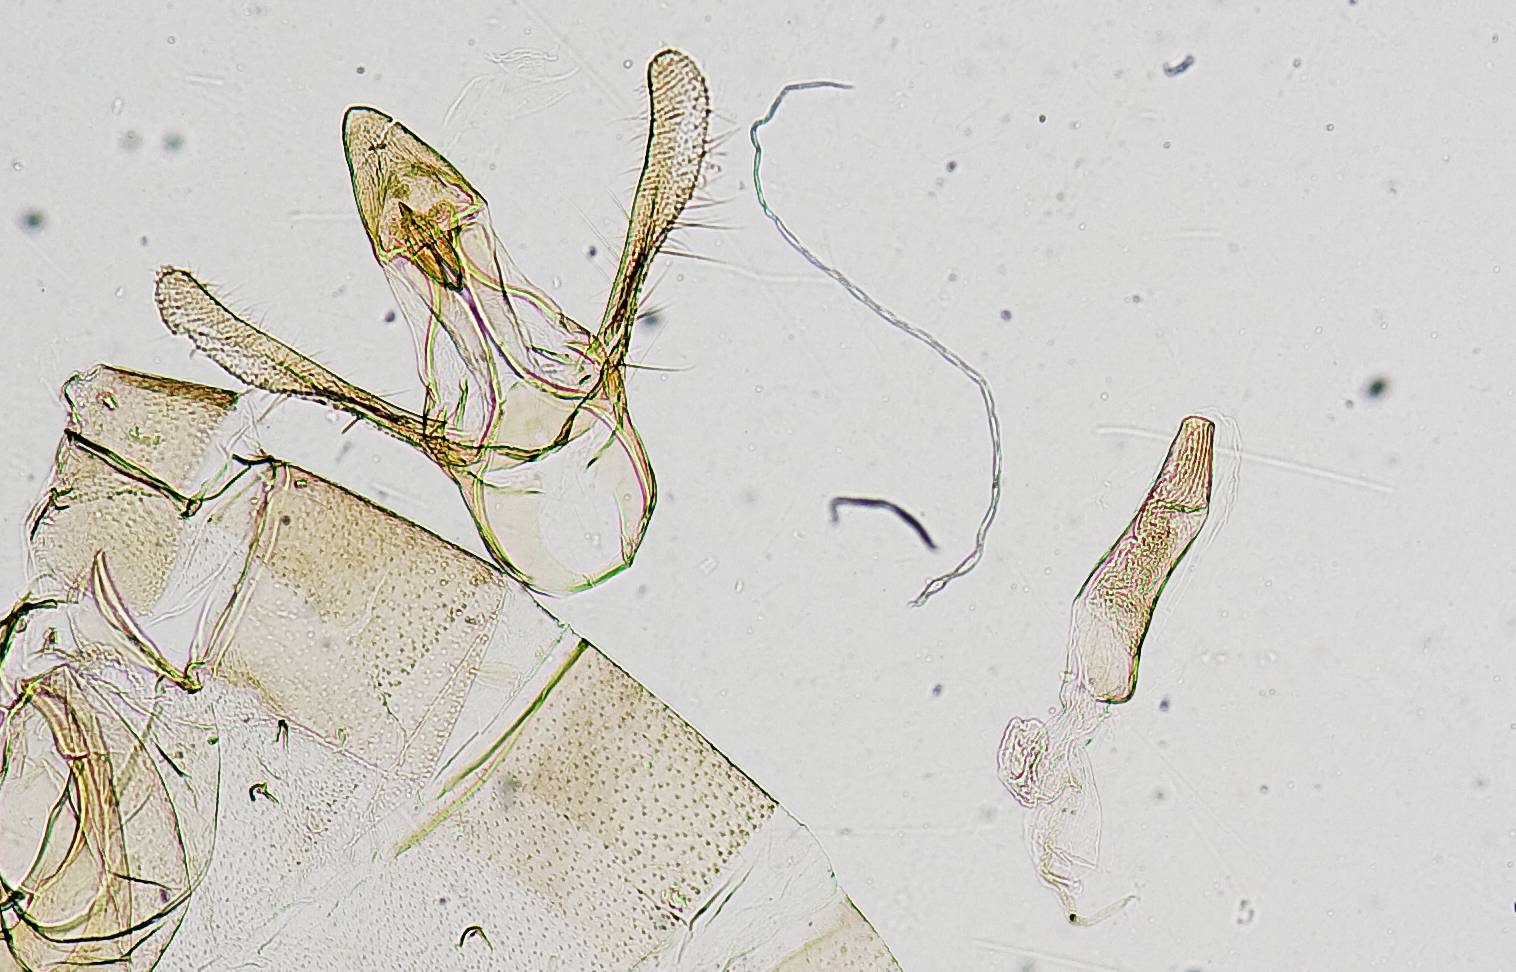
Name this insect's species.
Harnocha velessa
